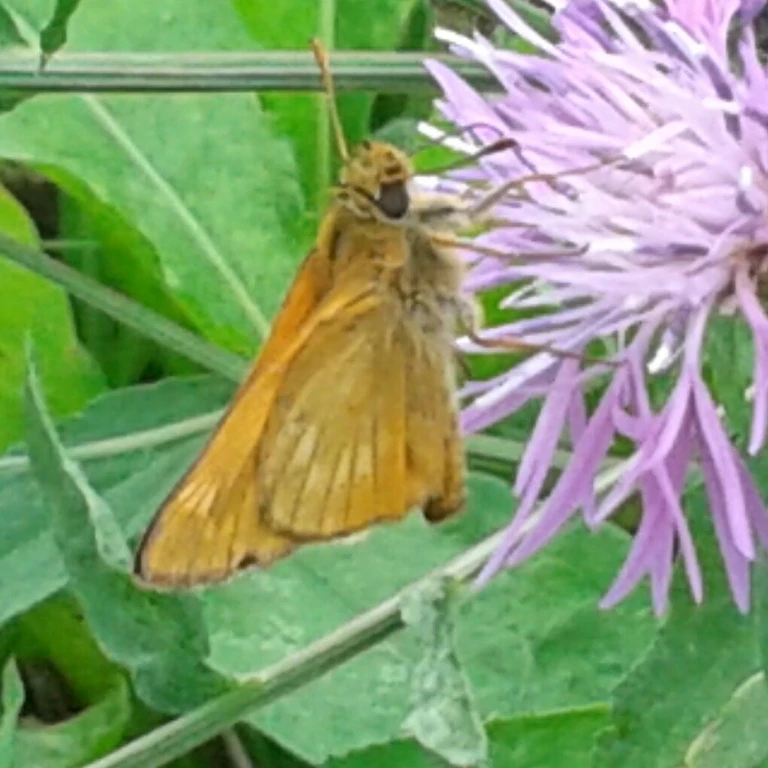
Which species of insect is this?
Ochlodes sylvanus (also Ochlodes venata)
